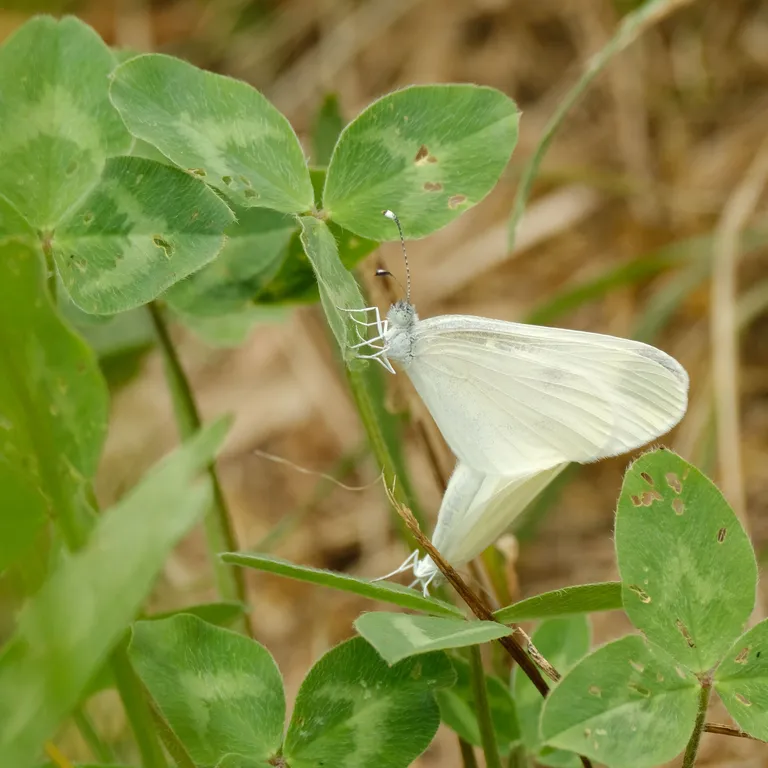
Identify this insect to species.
Leptidea sinapis/juvernica
